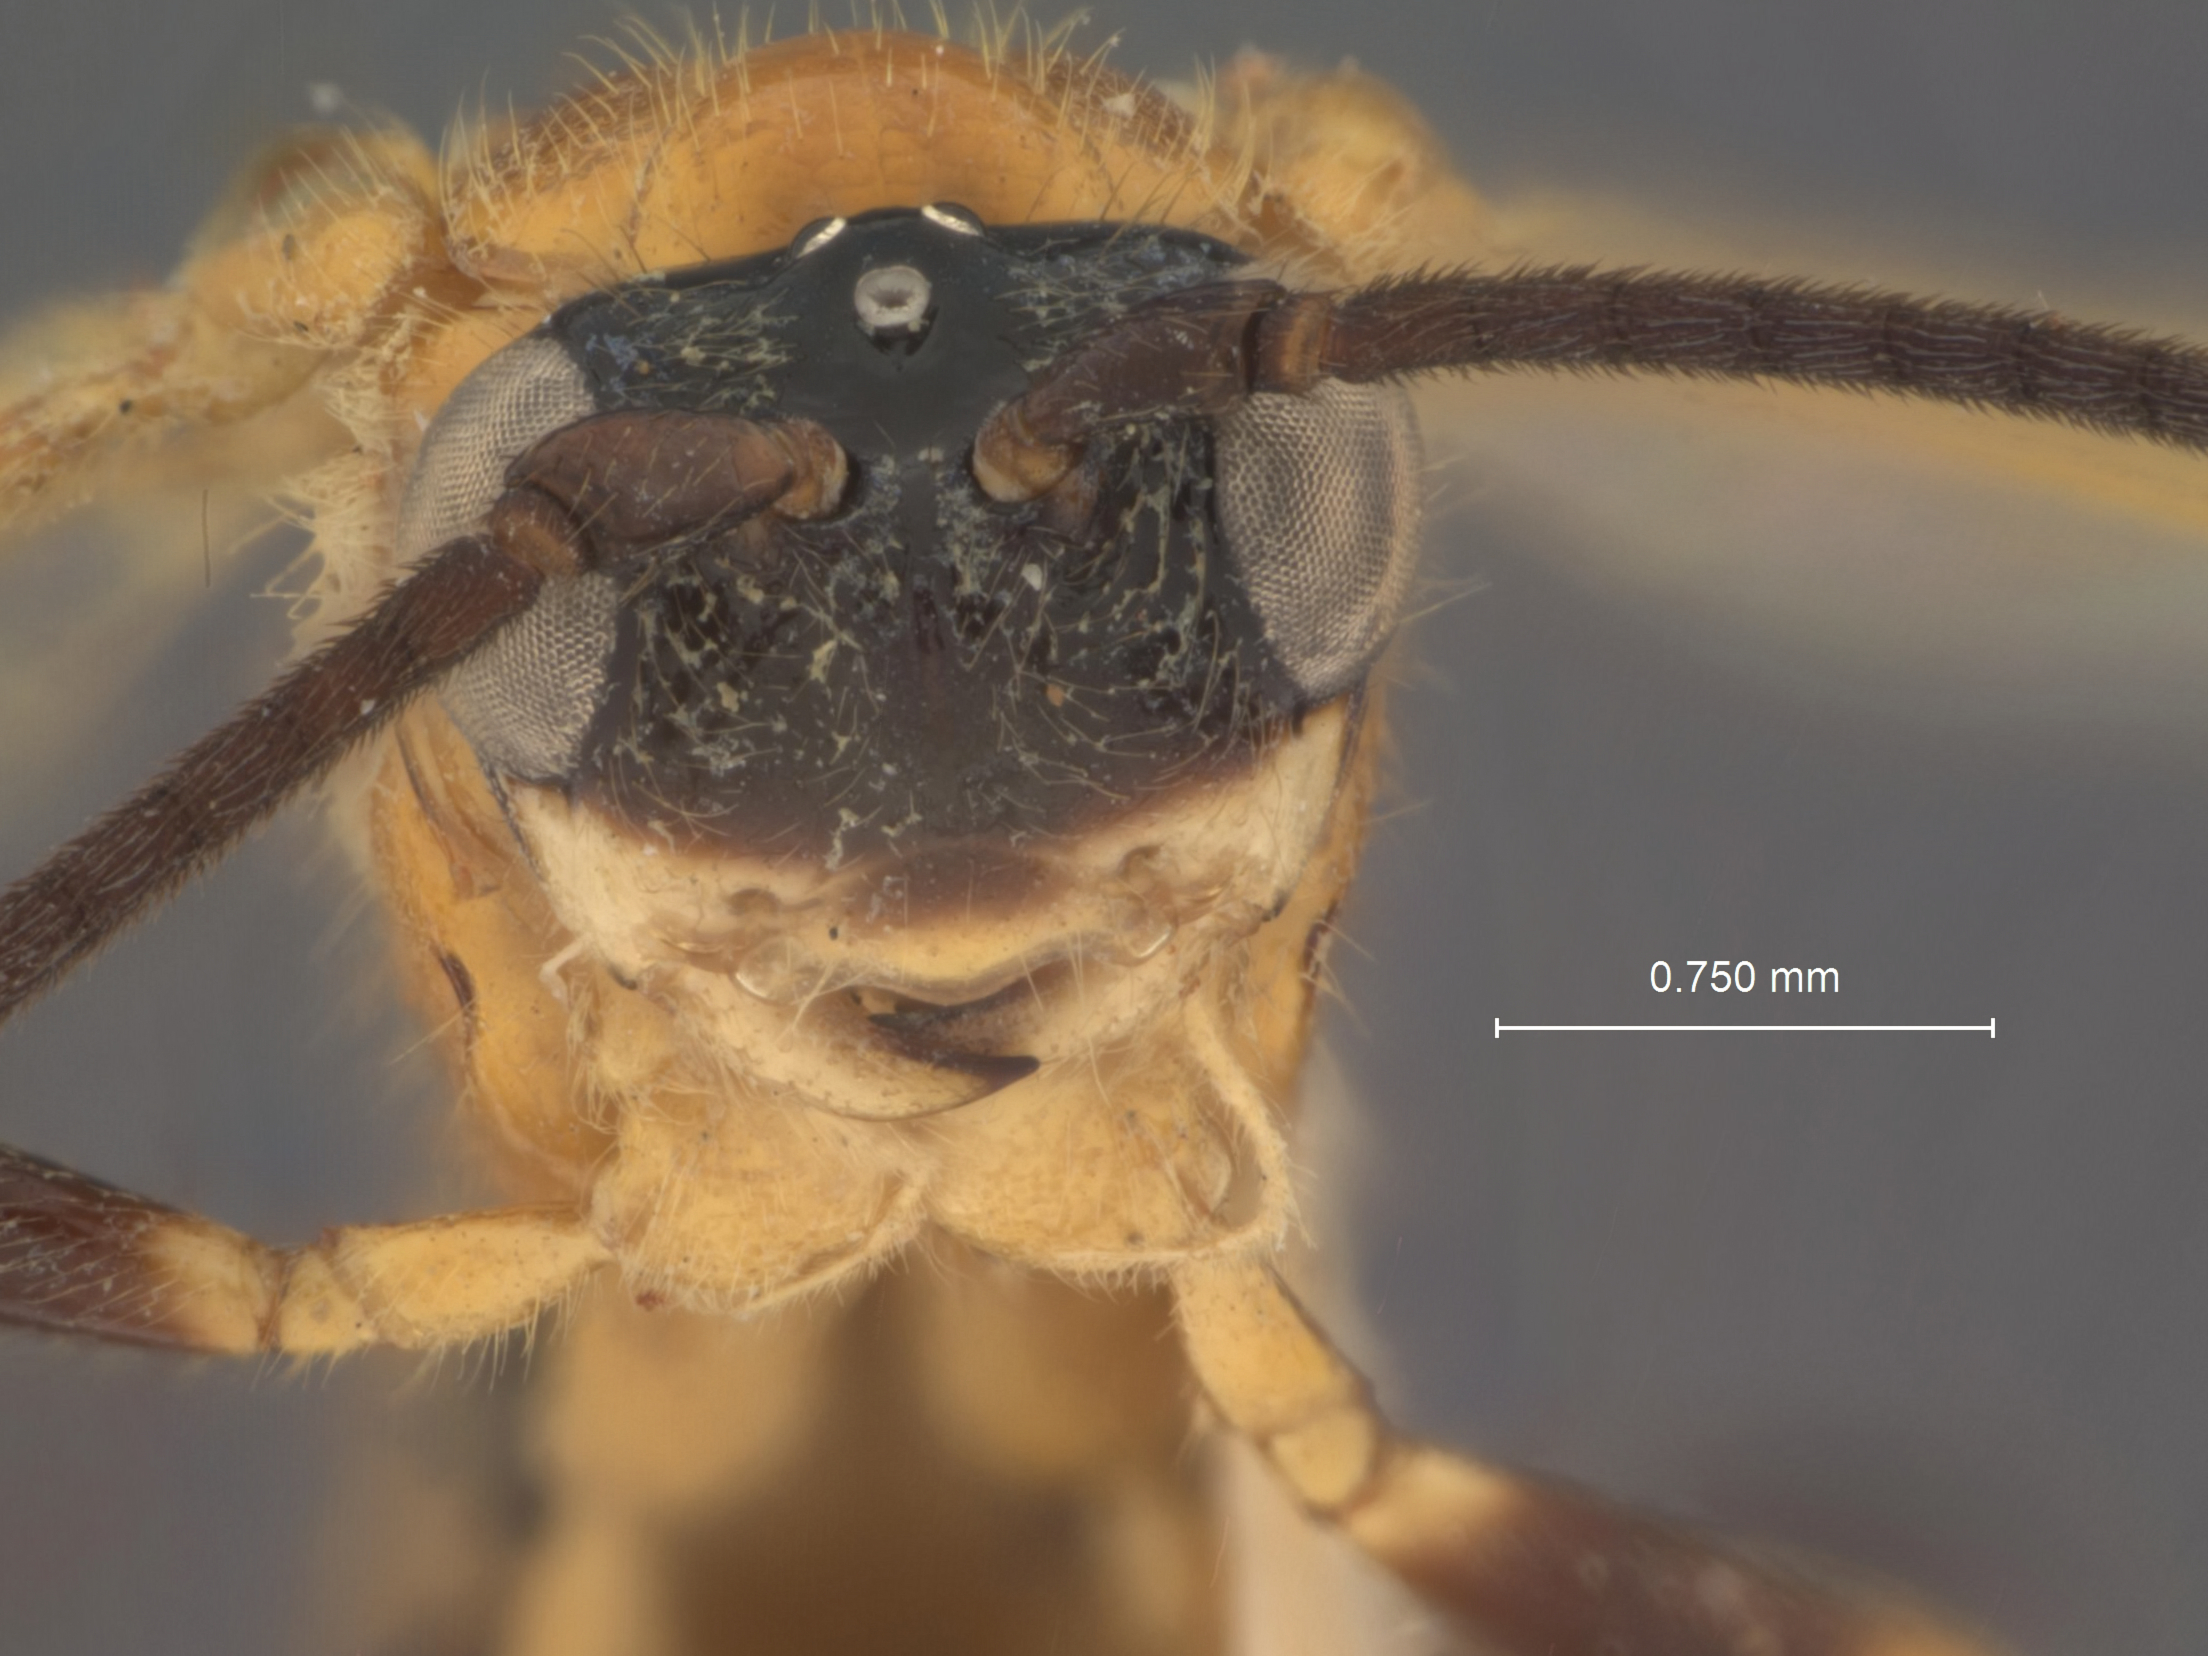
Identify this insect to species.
Opius zeteki
